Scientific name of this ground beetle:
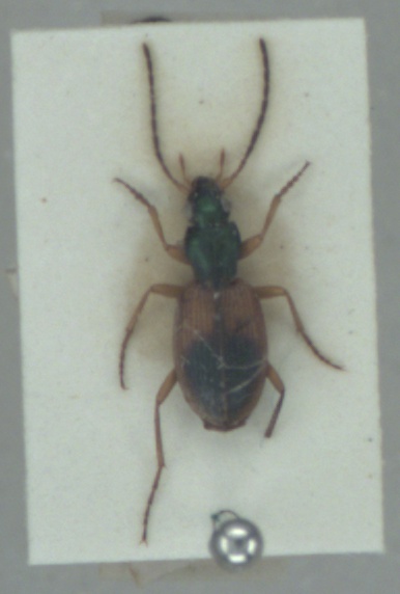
Anchomenus dorsalis
